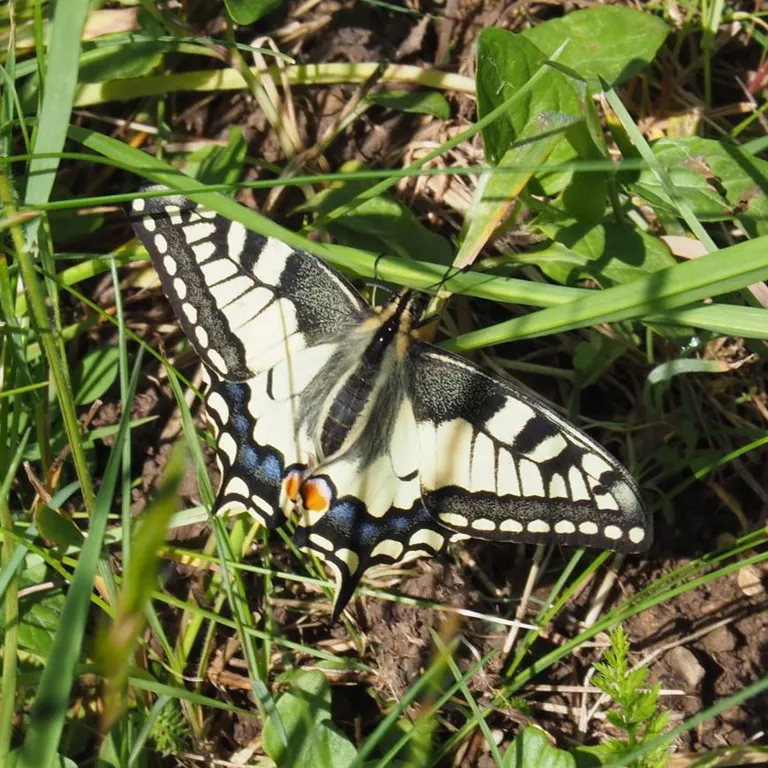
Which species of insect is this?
Papilio machaon
